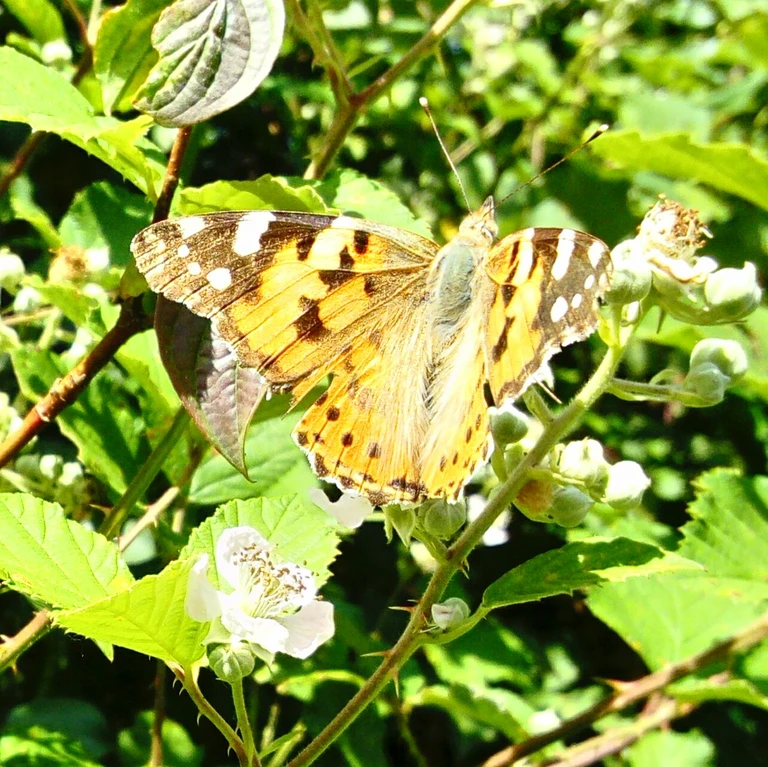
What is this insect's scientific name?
Vanessa cardui
